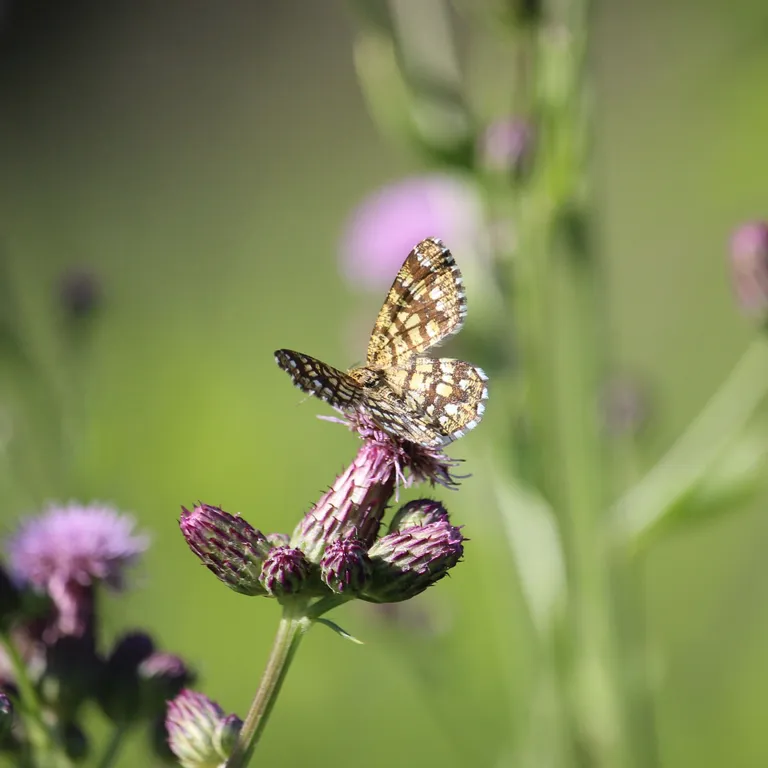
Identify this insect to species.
Chiasmia clathrata
